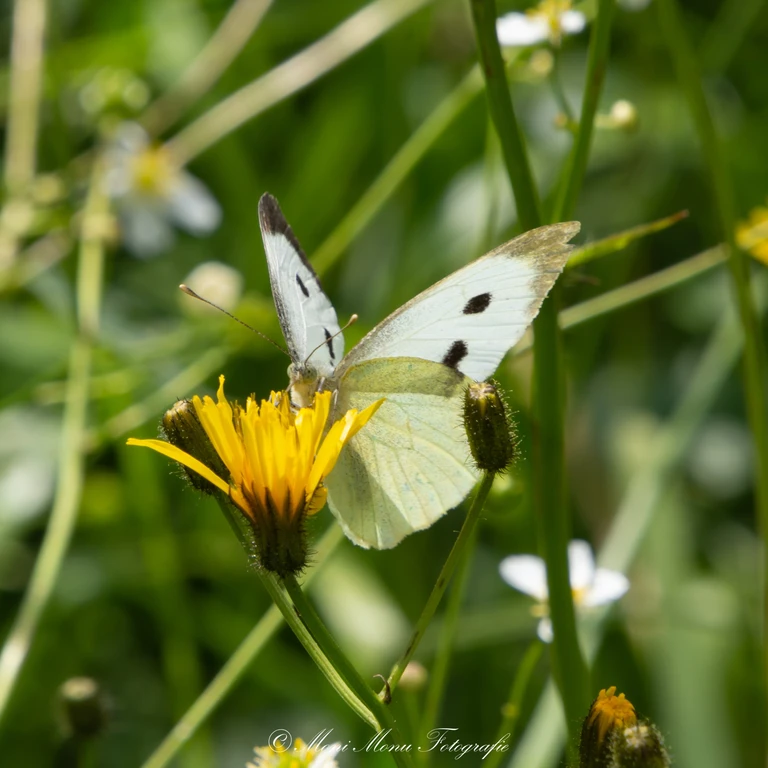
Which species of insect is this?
Pieris brassicae
